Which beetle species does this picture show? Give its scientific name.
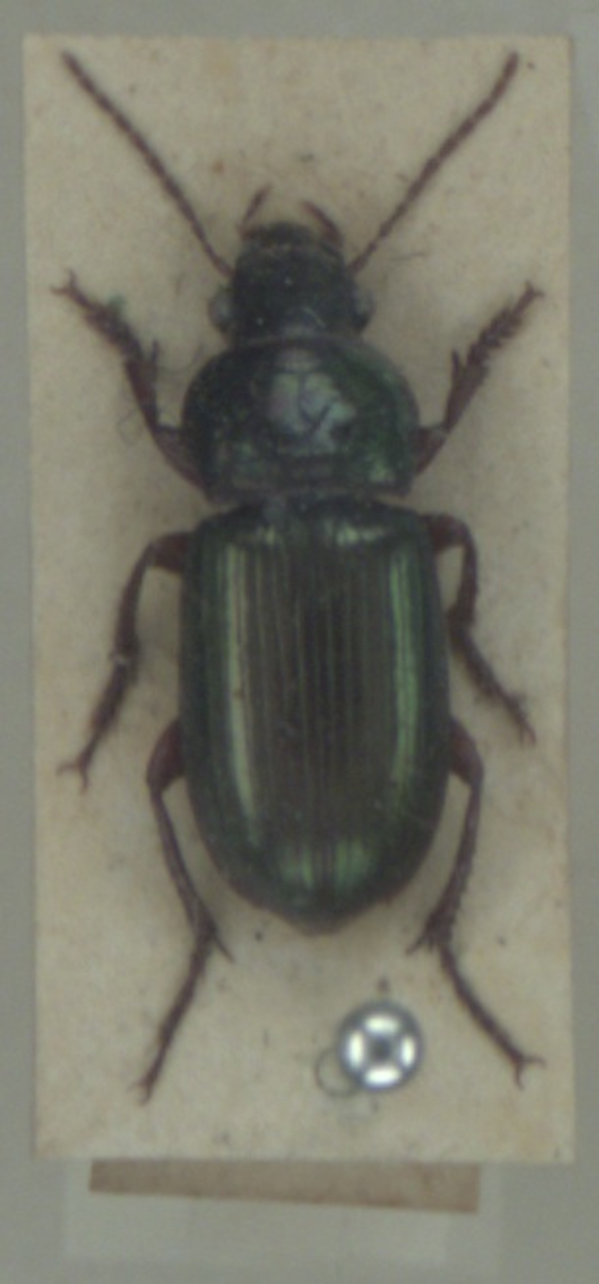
Harpalus affinis
